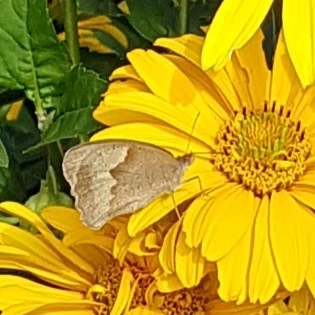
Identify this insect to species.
Maniola jurtina
